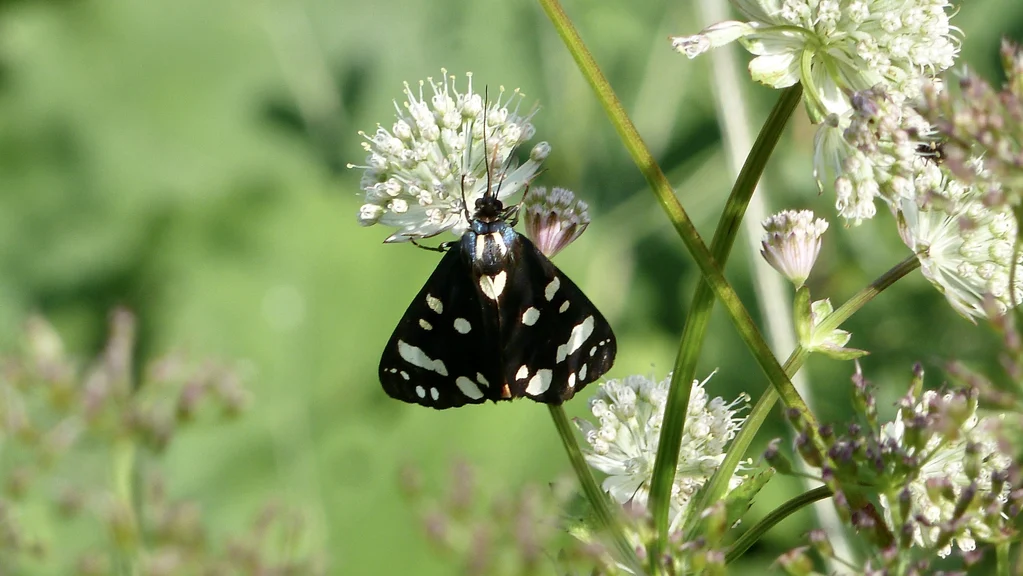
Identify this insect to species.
Callimorpha dominula
